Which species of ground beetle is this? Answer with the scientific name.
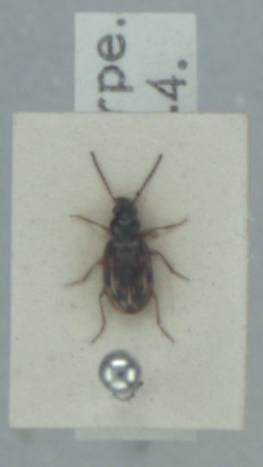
Bembidion fumigatum
